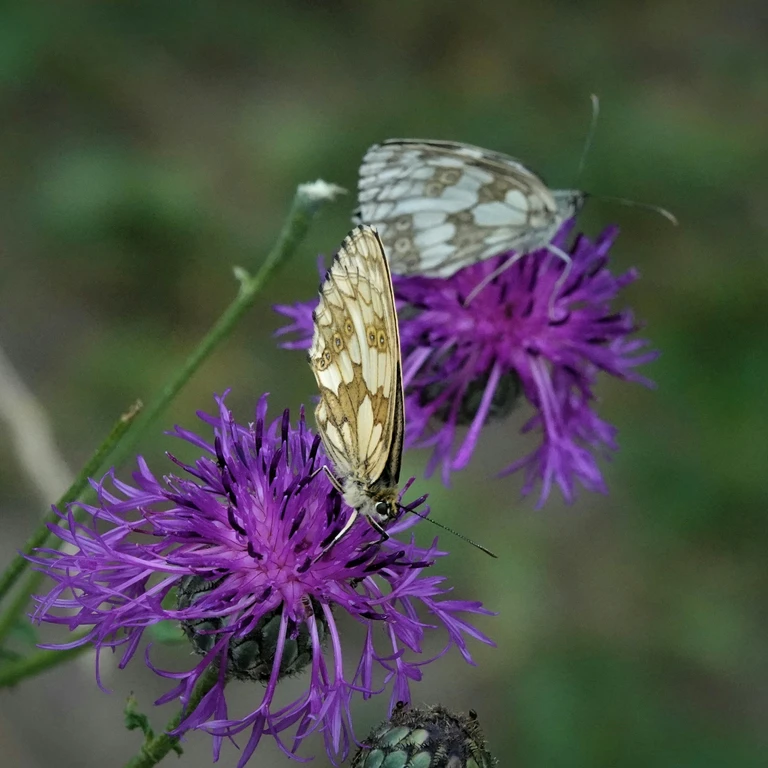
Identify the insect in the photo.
Melanargia galathea
